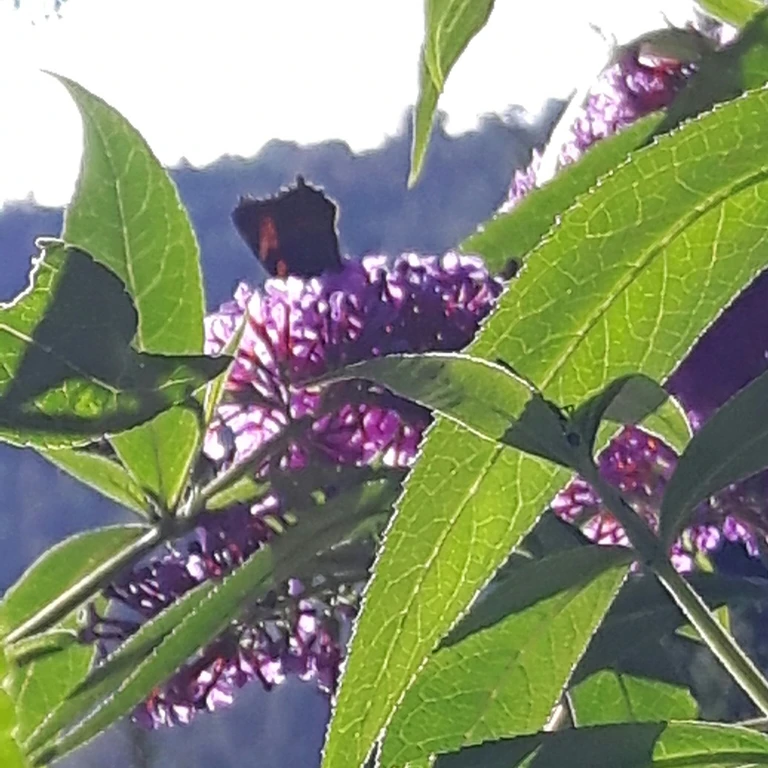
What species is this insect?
Aglais urticae
